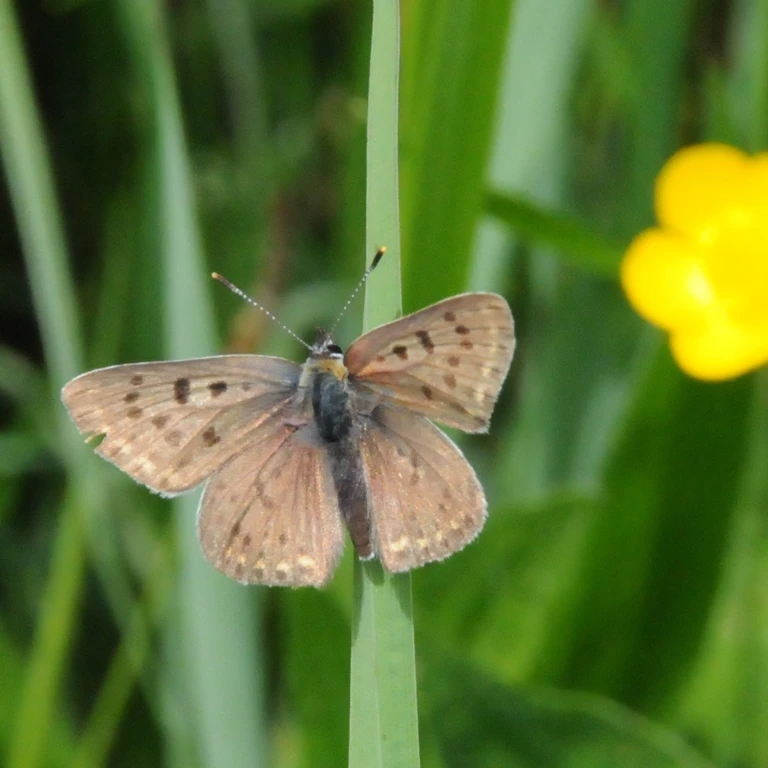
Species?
Lycaena tityrus (also Loweia tityrus)
